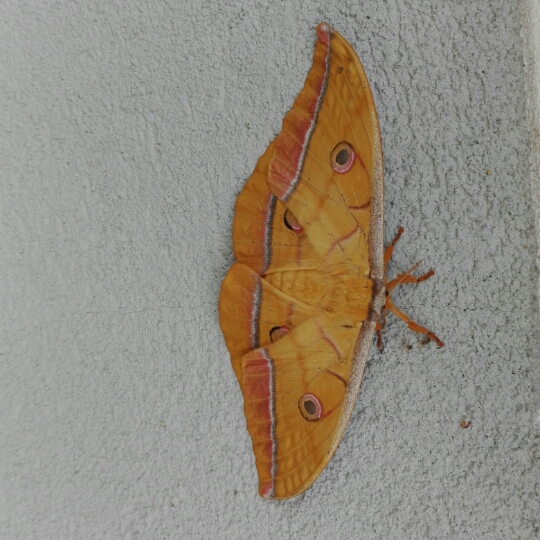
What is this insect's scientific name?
Antheraea yamamai
